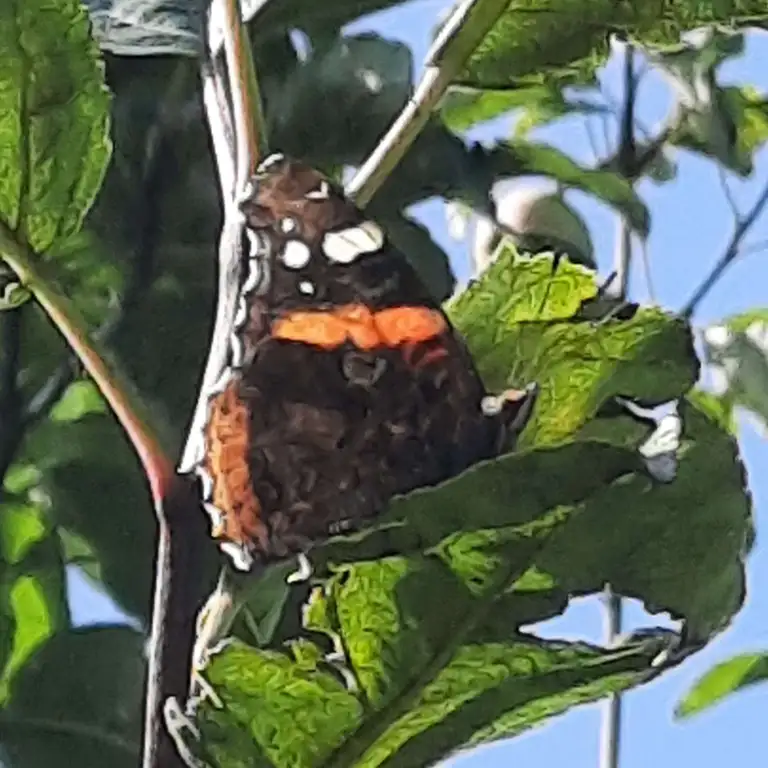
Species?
Vanessa atalanta
